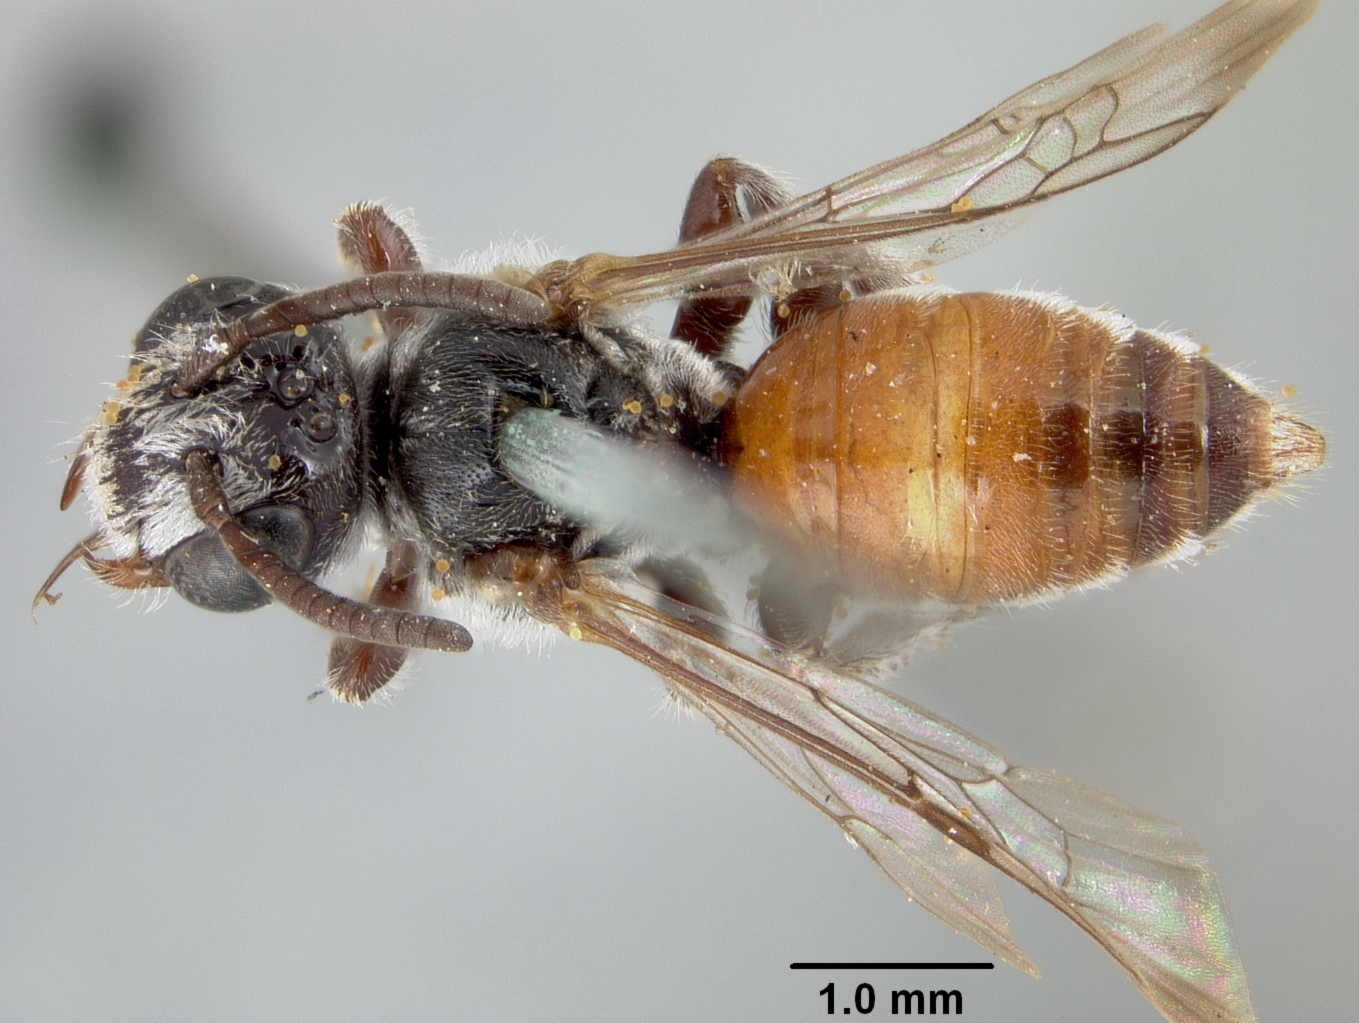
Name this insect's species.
Nomada pernigra
